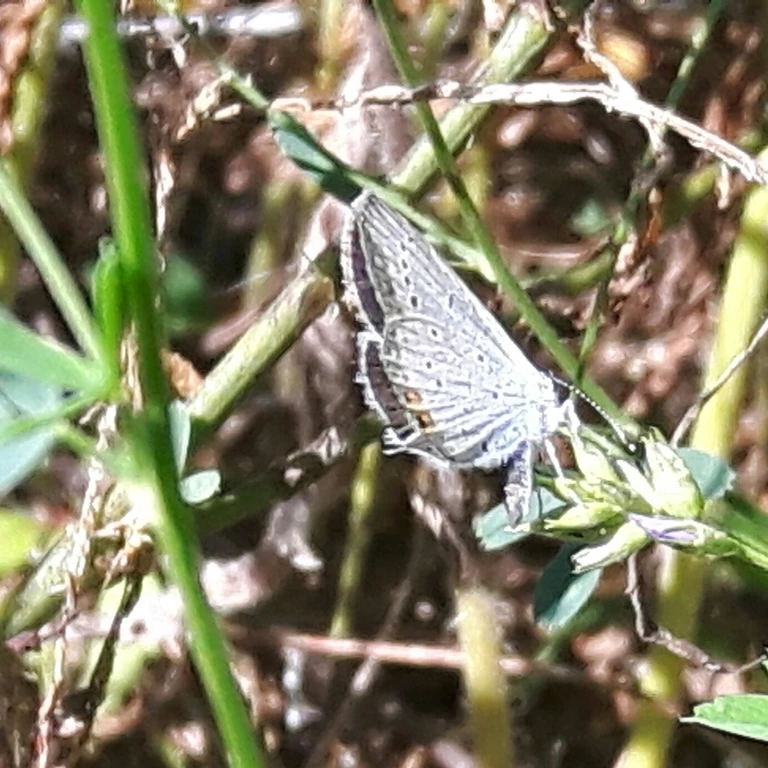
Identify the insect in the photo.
Cupido argiades (also Elkalyce argiades)
